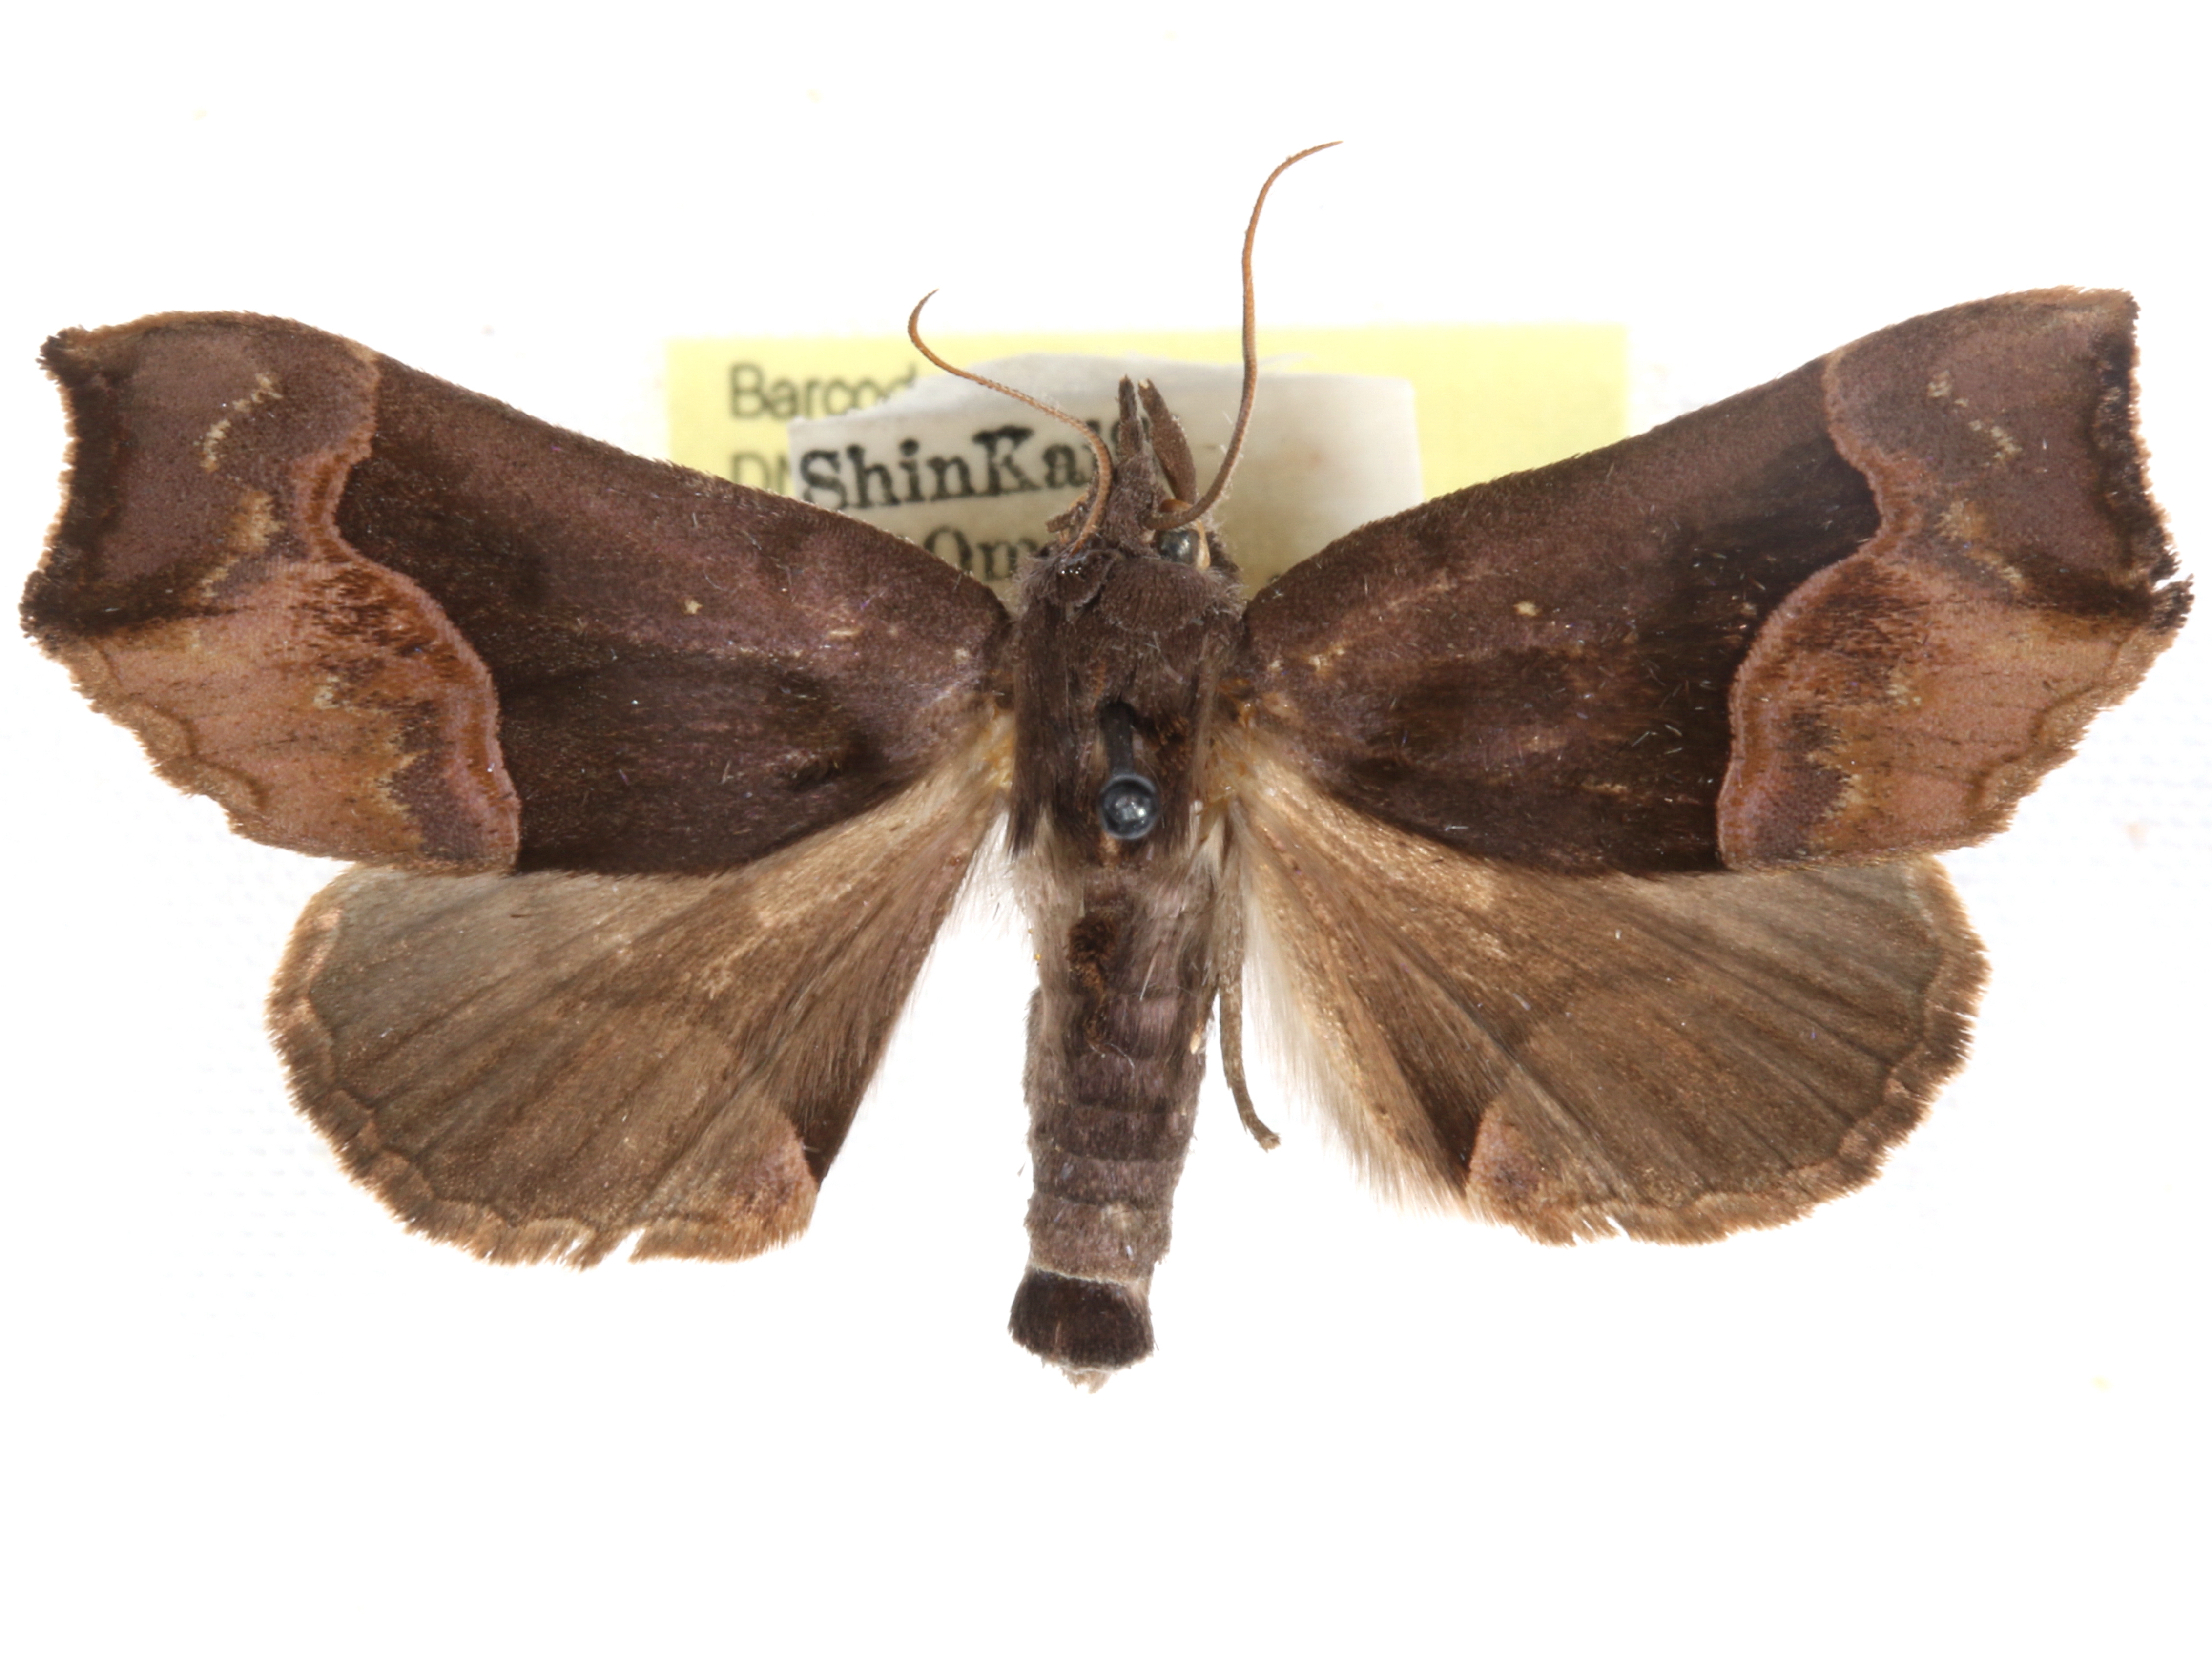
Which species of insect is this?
Haritalopha biparticolor
